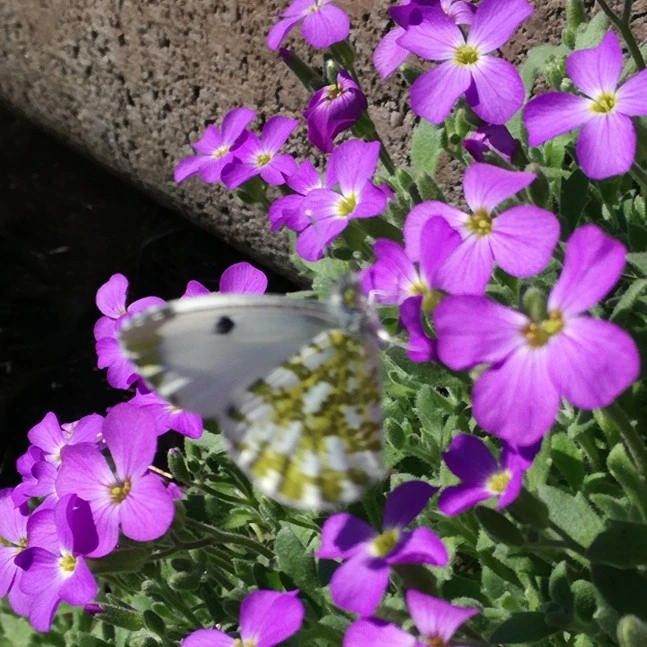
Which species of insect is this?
Anthocharis cardamines
